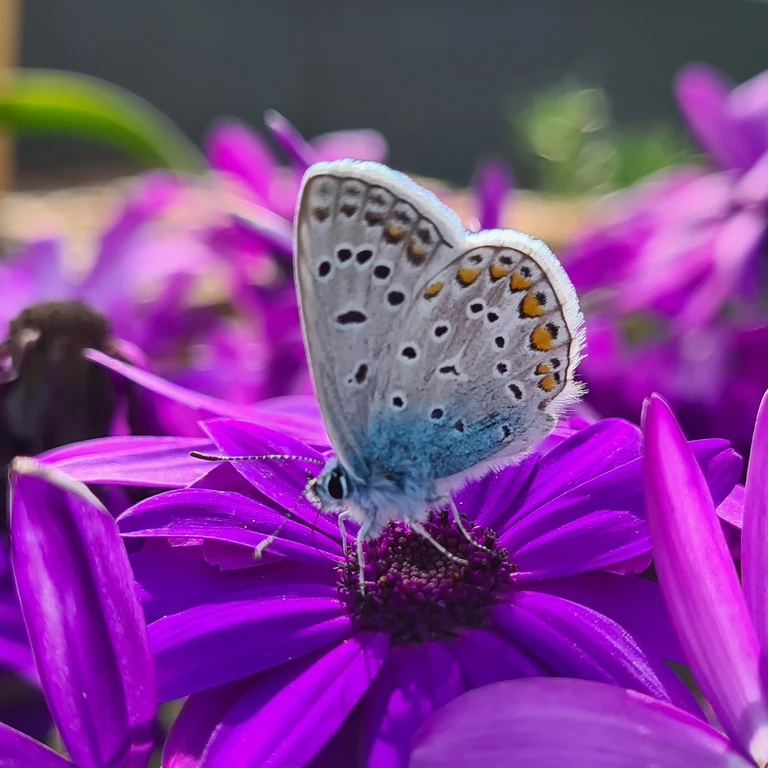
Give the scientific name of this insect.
Polyommatus icarus
